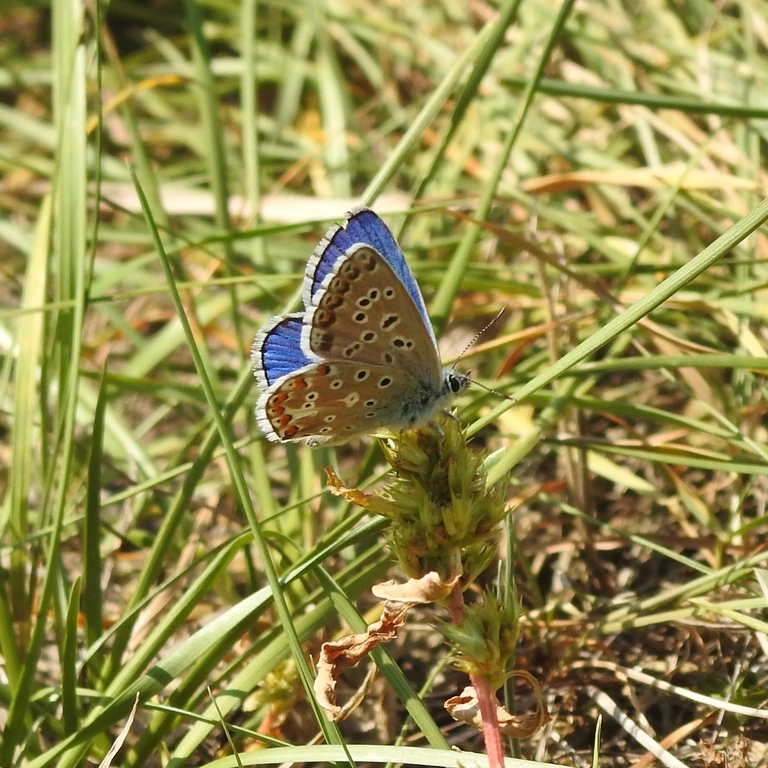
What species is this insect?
Lysandra bellargus
